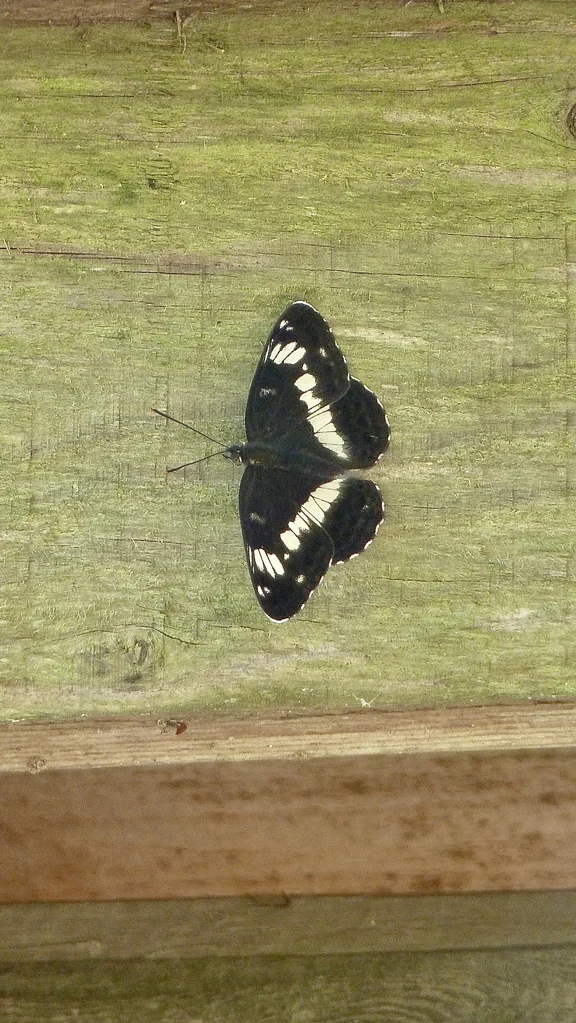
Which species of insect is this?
Limenitis camilla (also Ladoga camilla)
